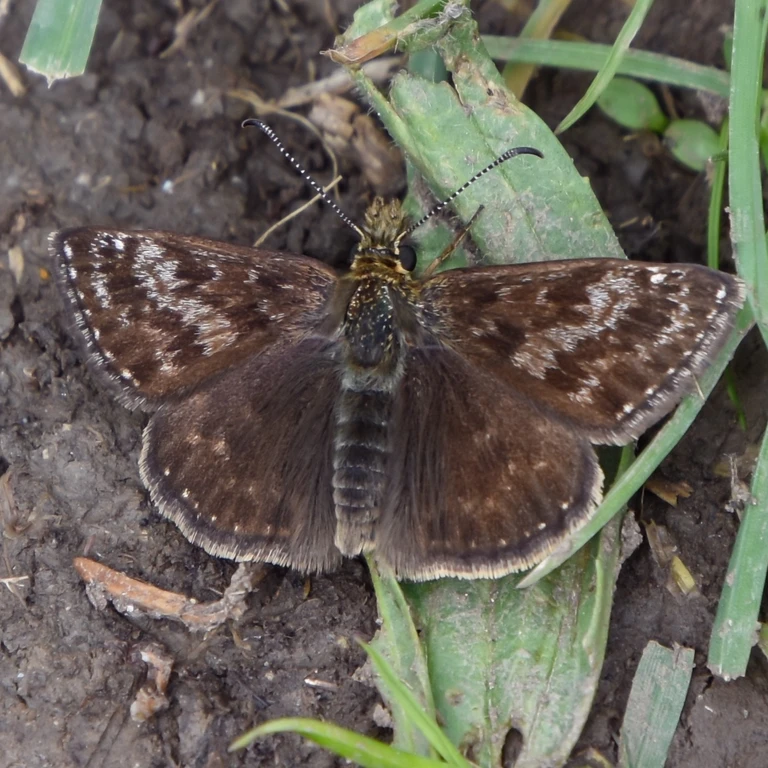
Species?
Erynnis tages
